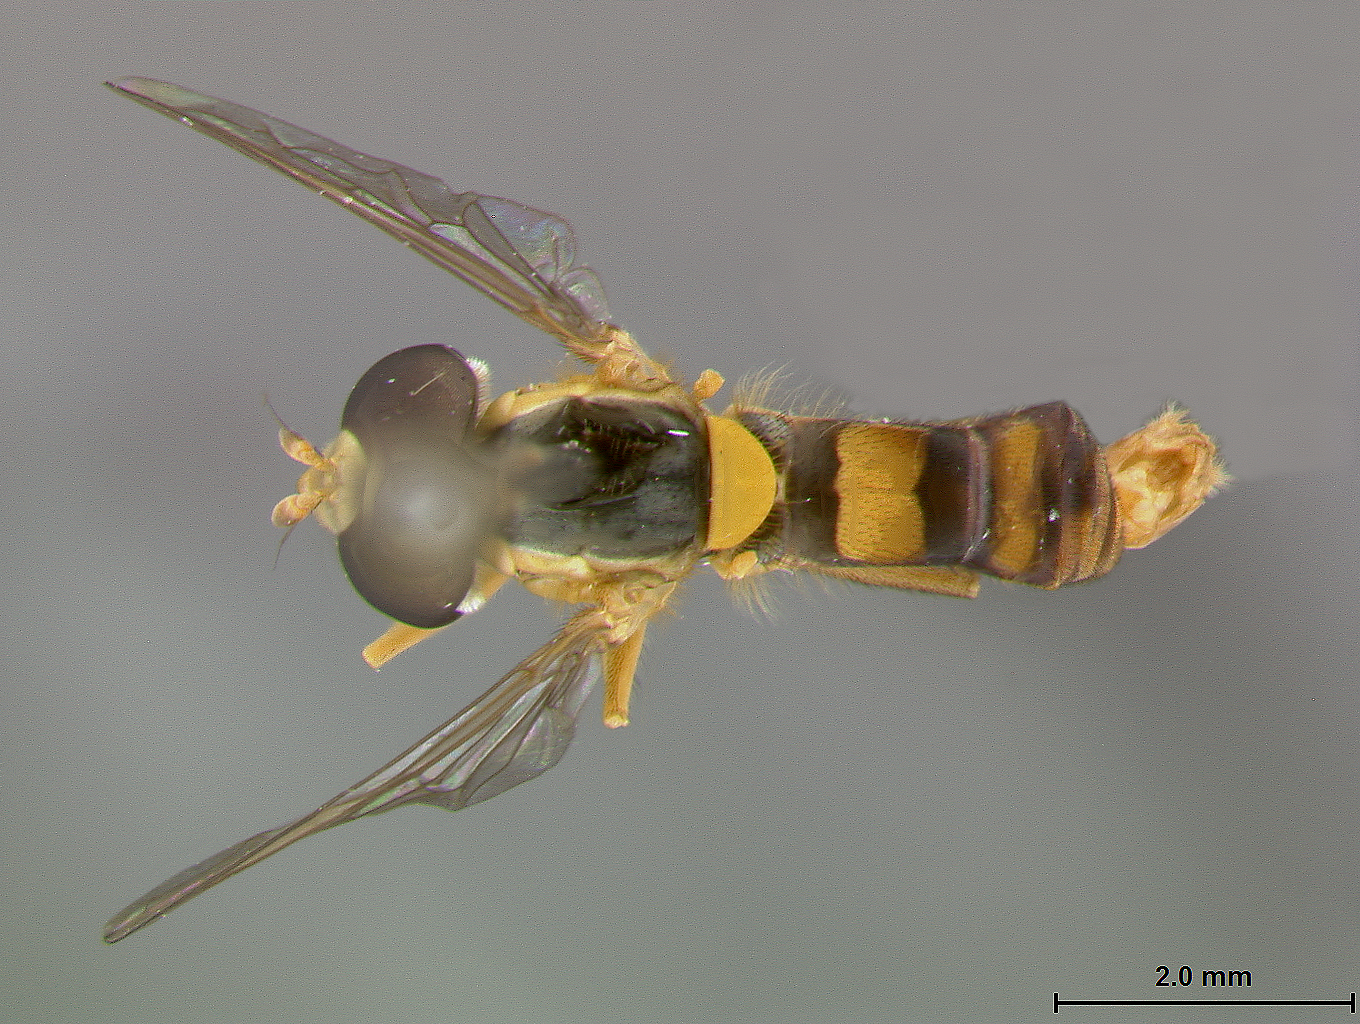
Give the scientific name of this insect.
Sphaerophoria brevipilosa
